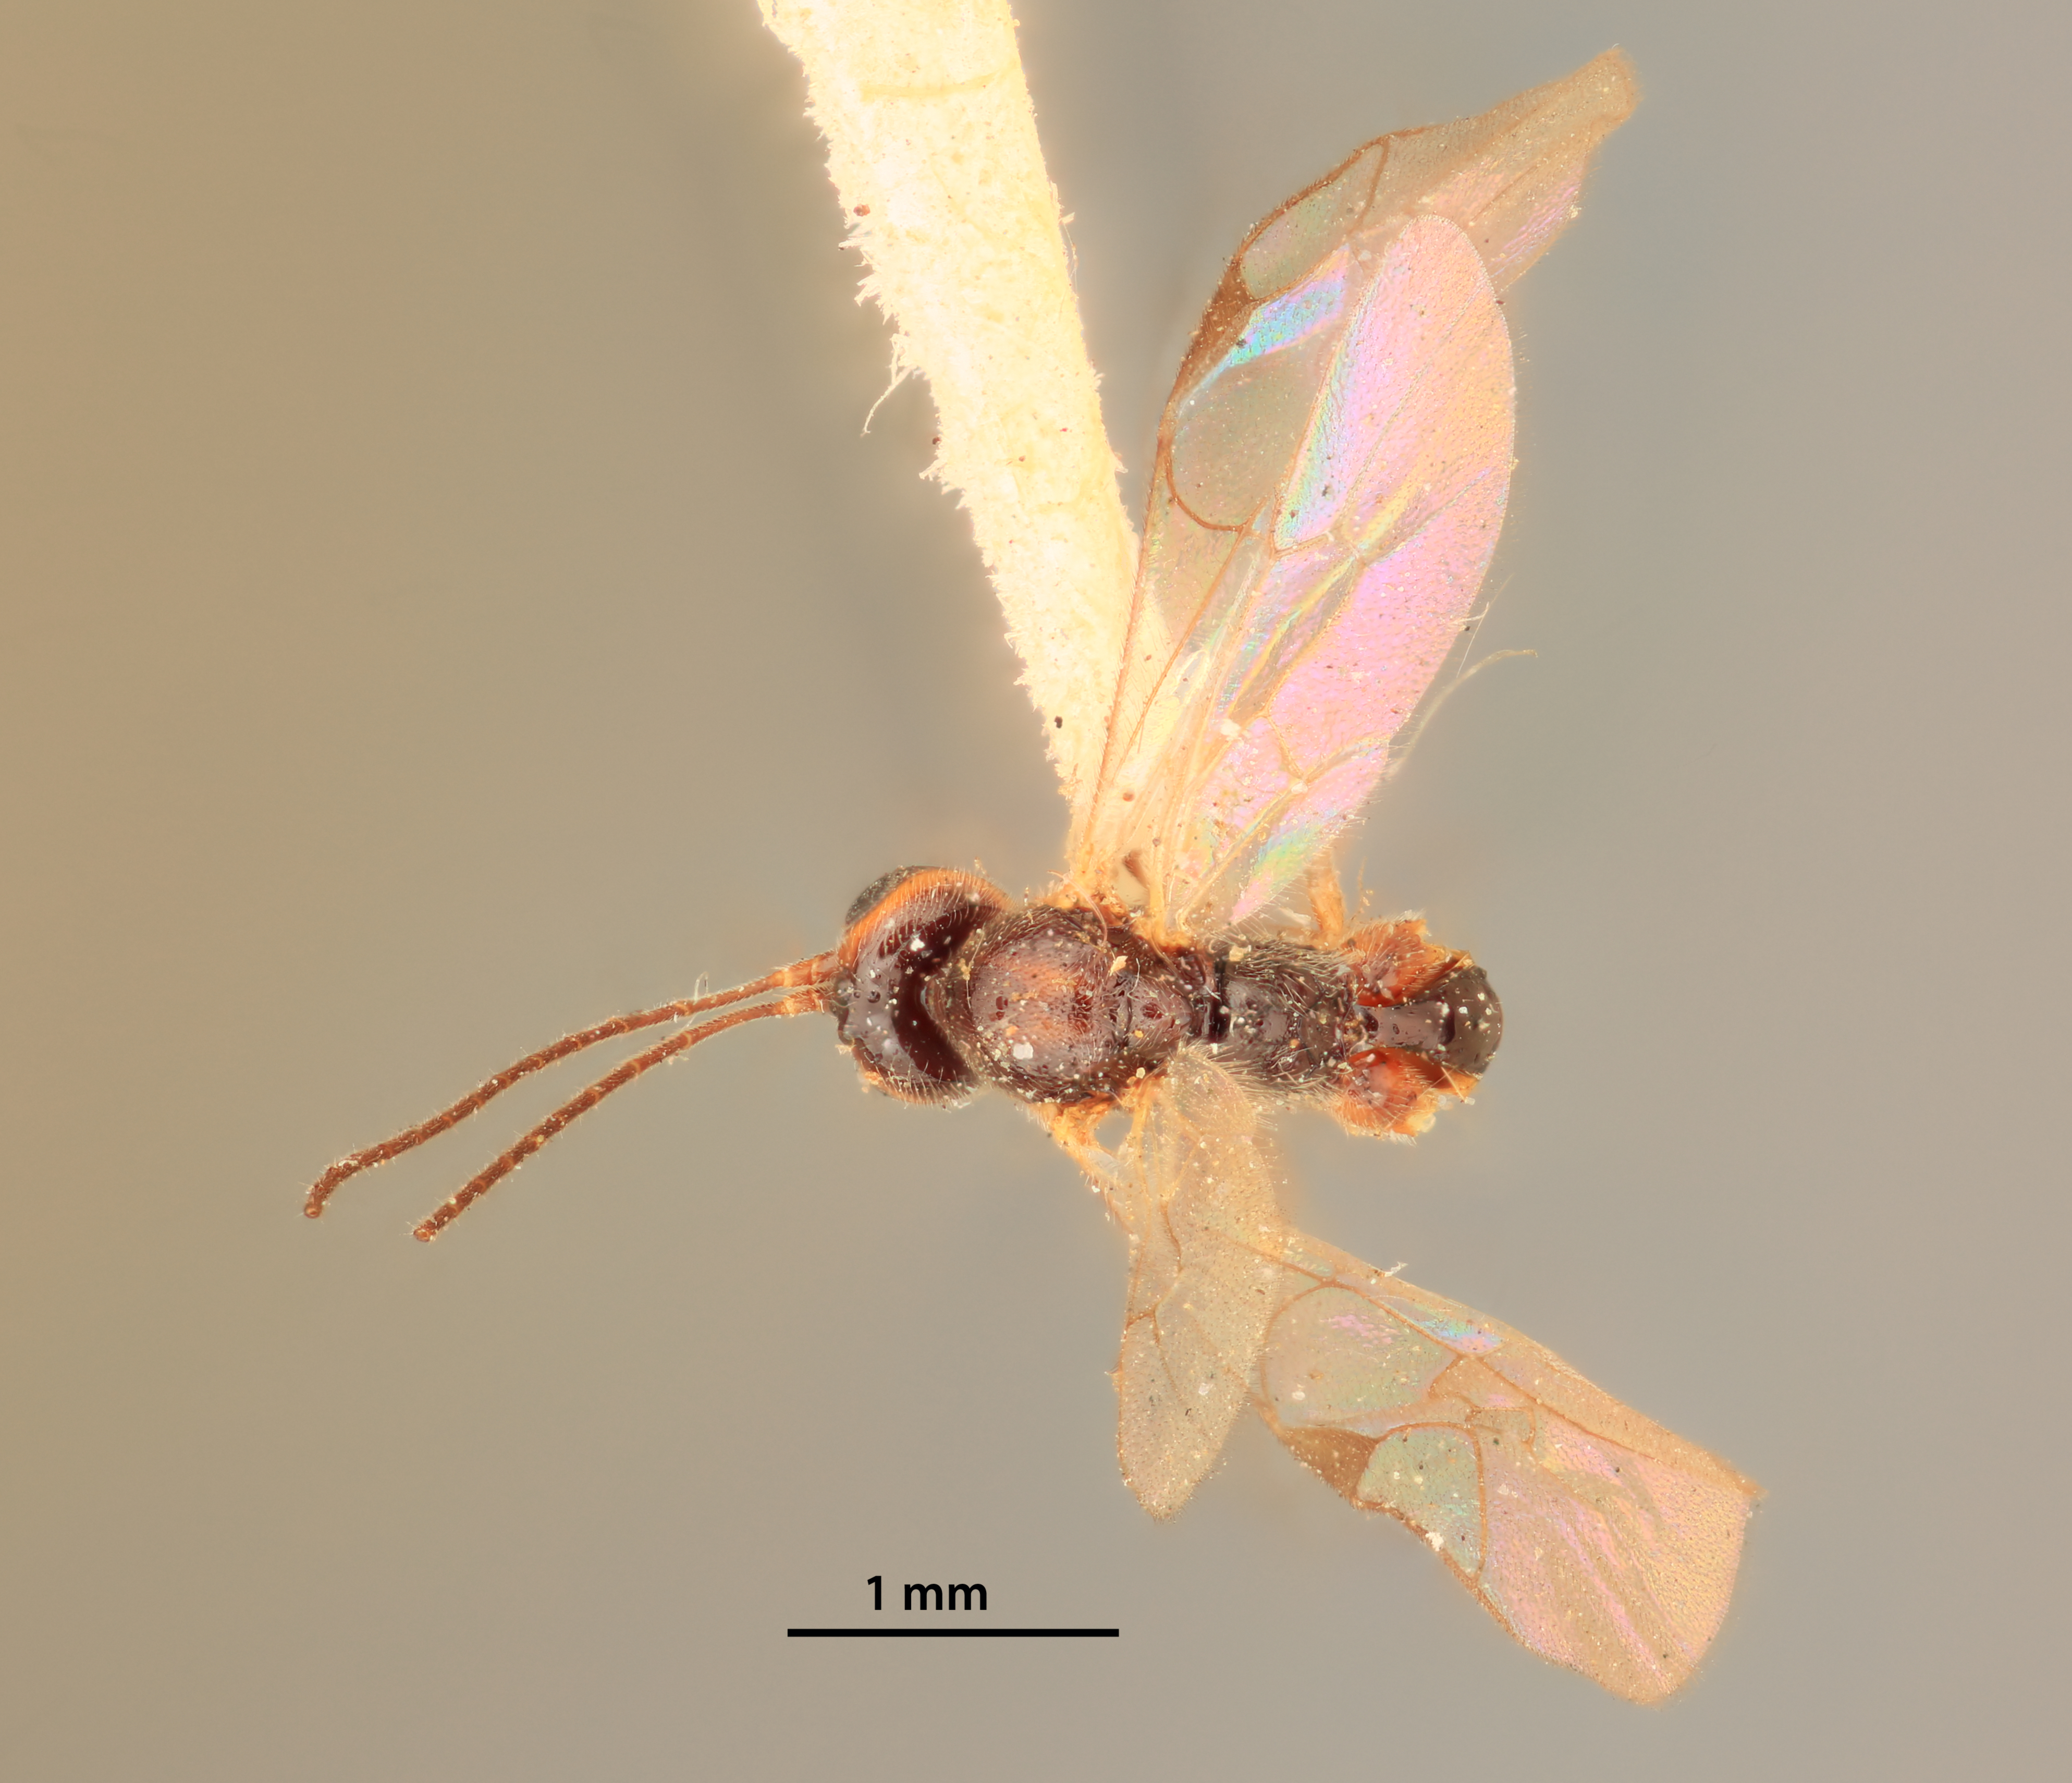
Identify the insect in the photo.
Mesochorus calais
